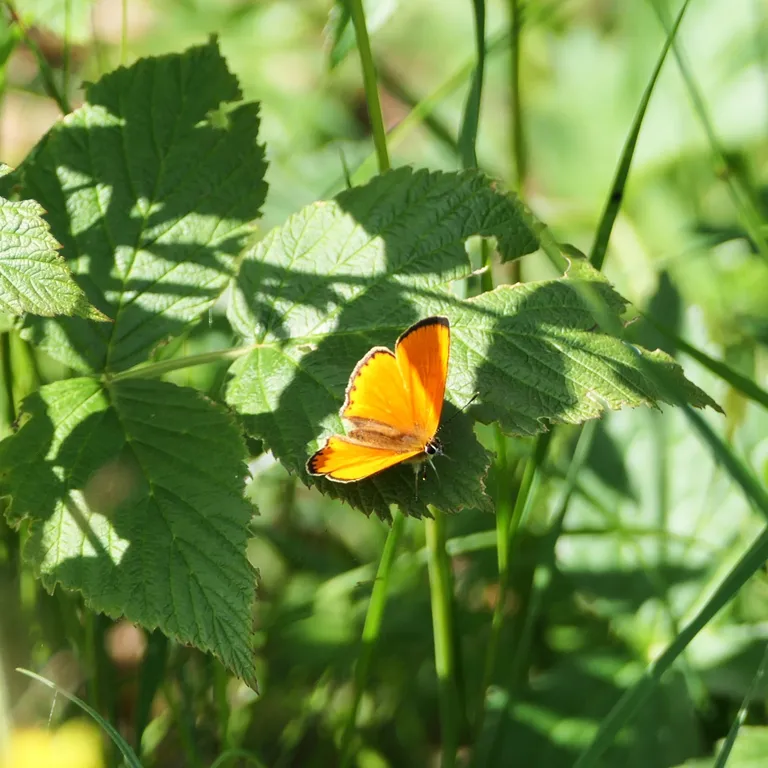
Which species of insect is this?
Lycaena virgaureae
